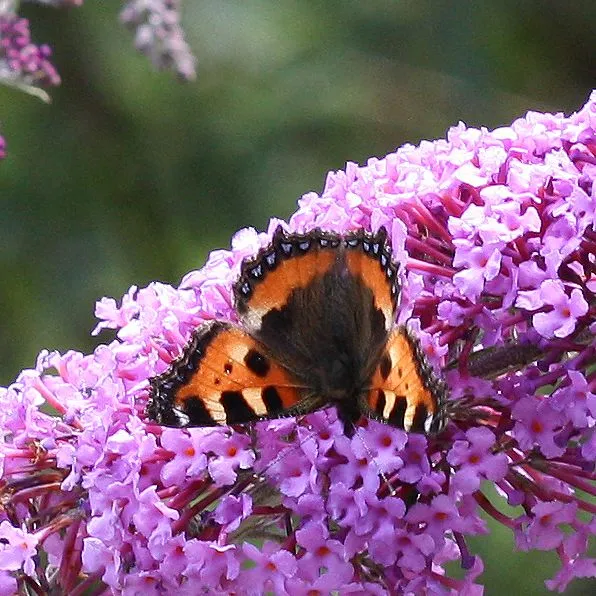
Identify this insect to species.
Aglais urticae
